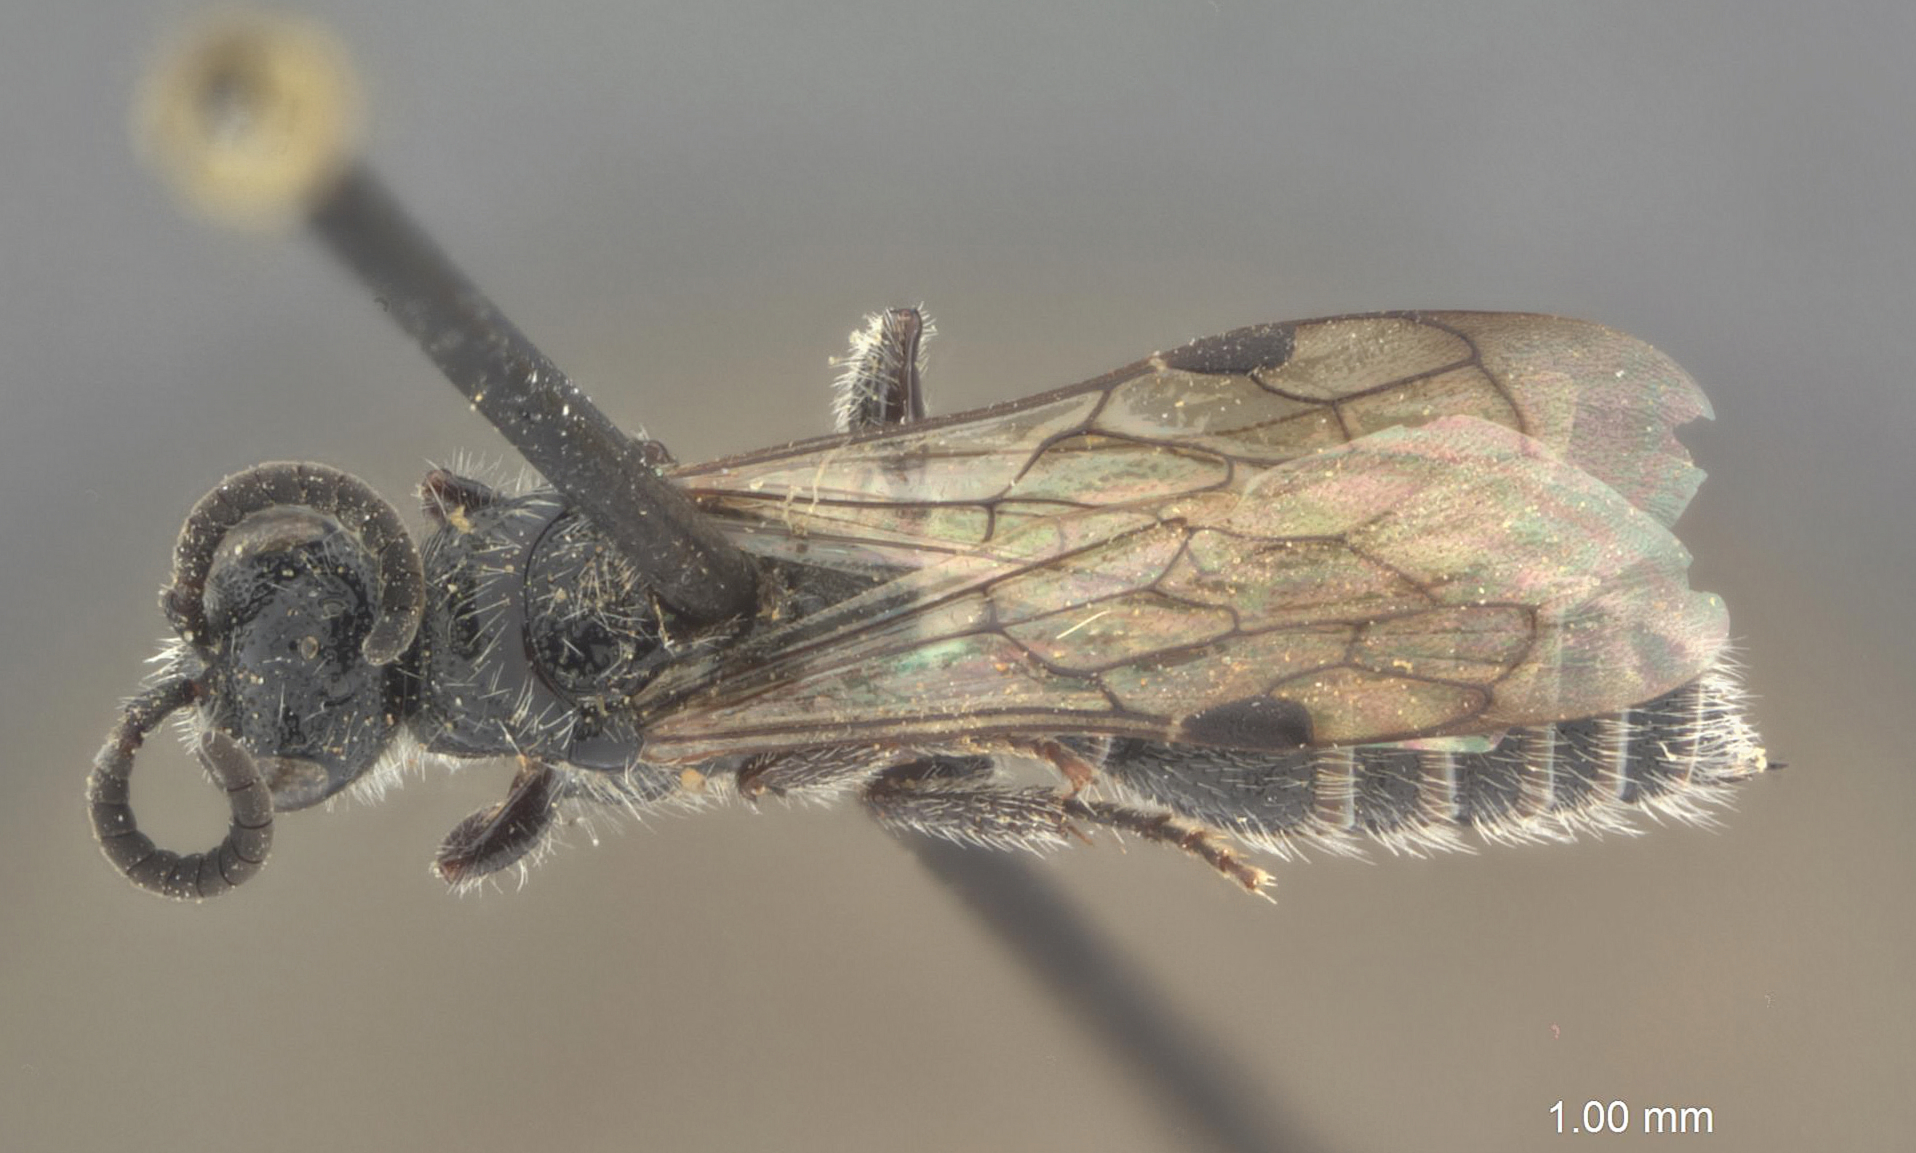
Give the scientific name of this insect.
Neotiphia evansi
